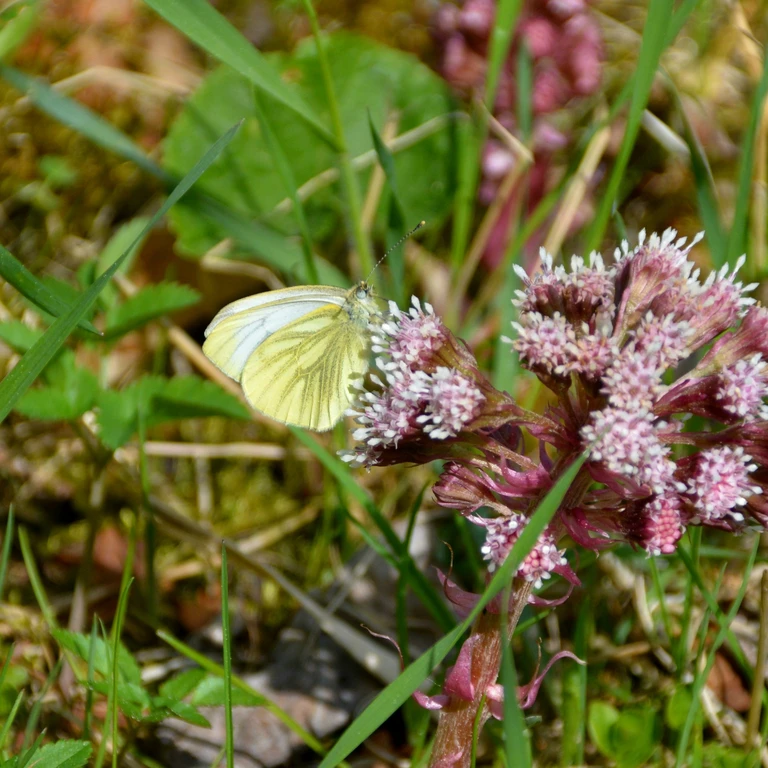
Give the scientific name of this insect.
Pieris napi
